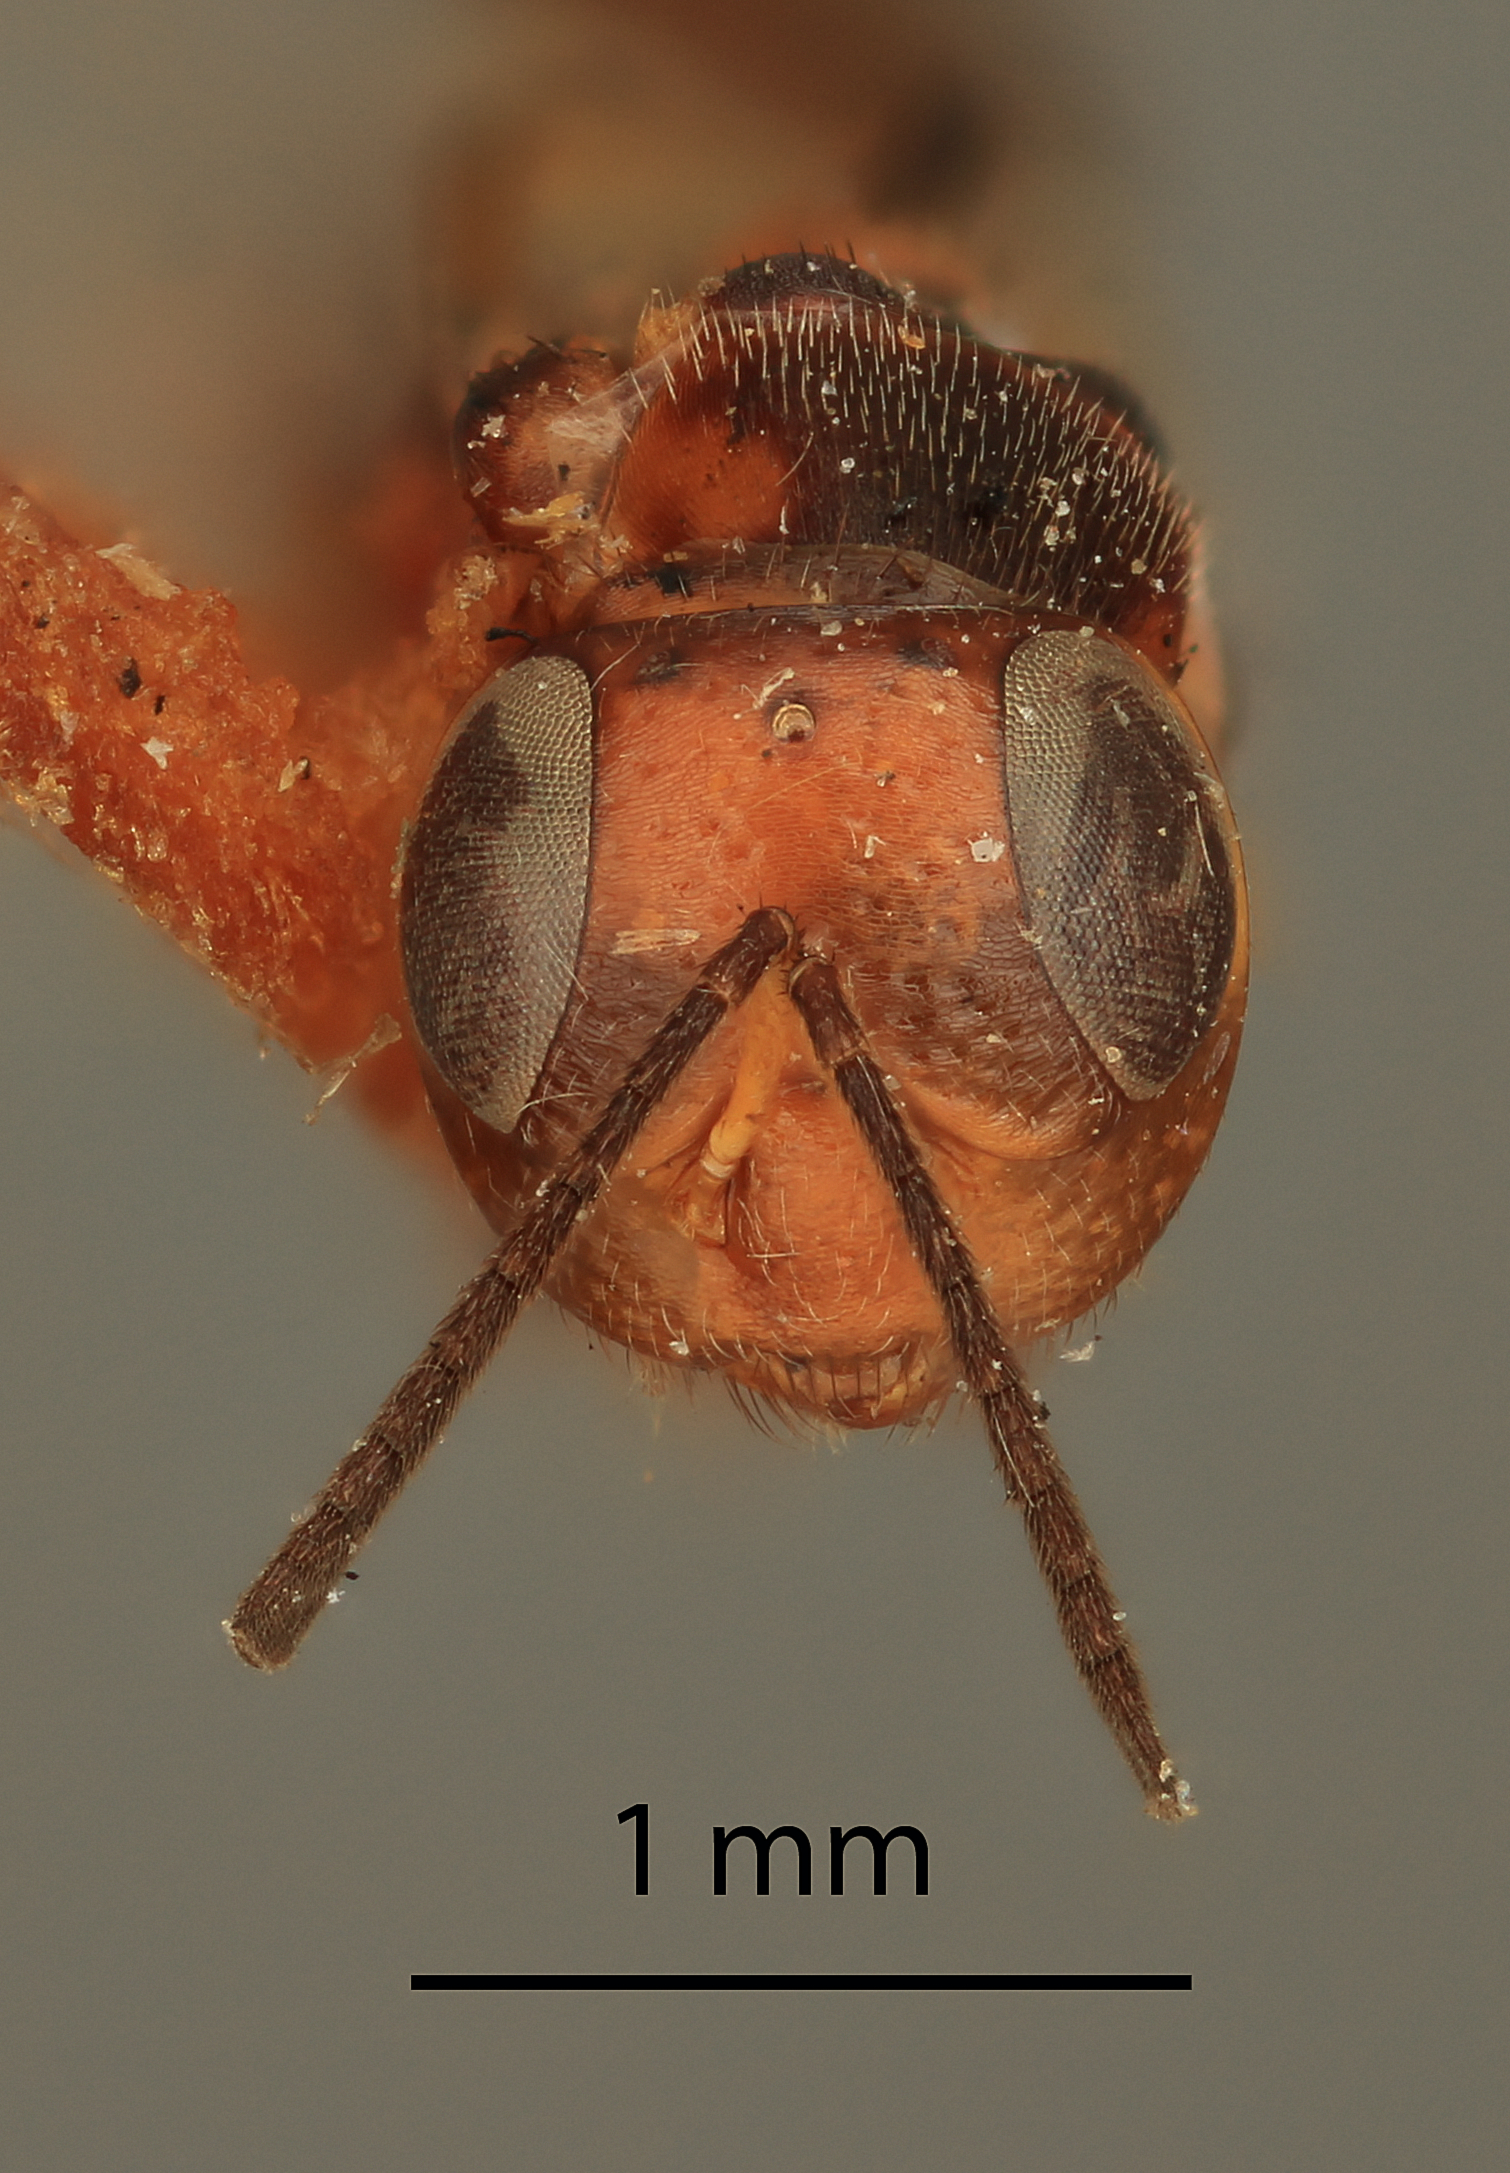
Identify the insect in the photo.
Encyrtus atys
